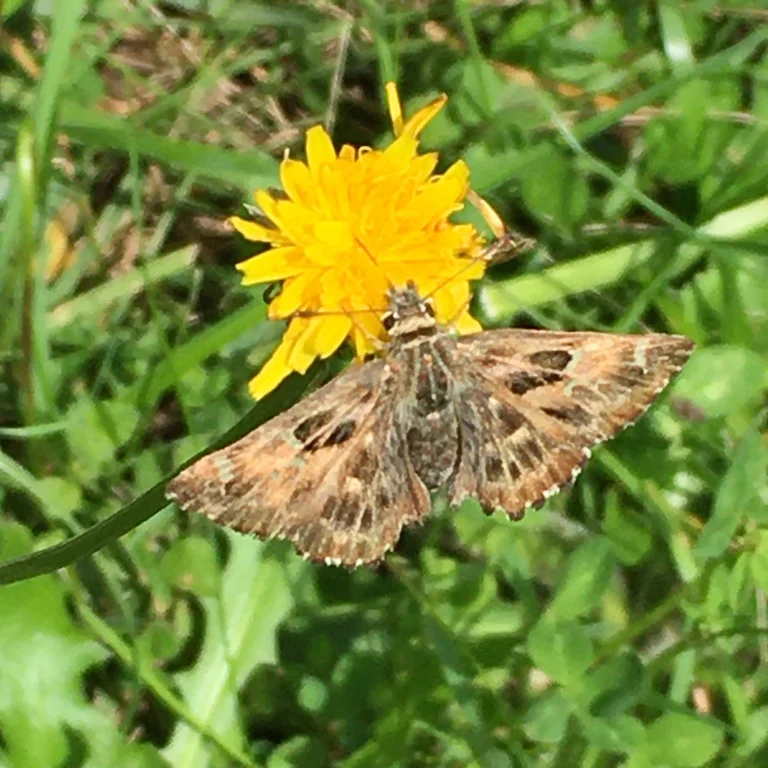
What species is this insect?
Carcharodus alceae
